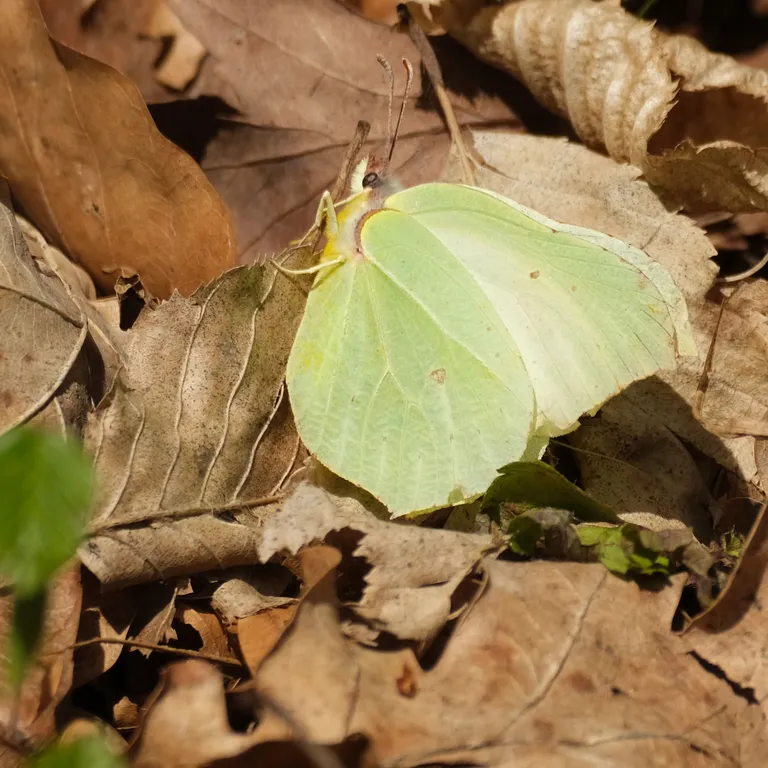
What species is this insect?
Gonepteryx rhamni
